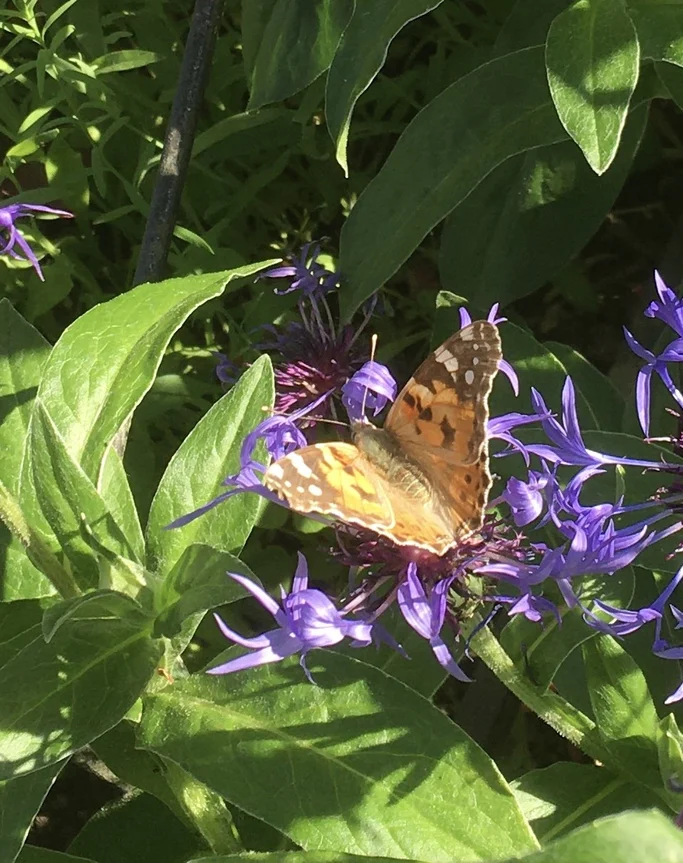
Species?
Vanessa cardui
